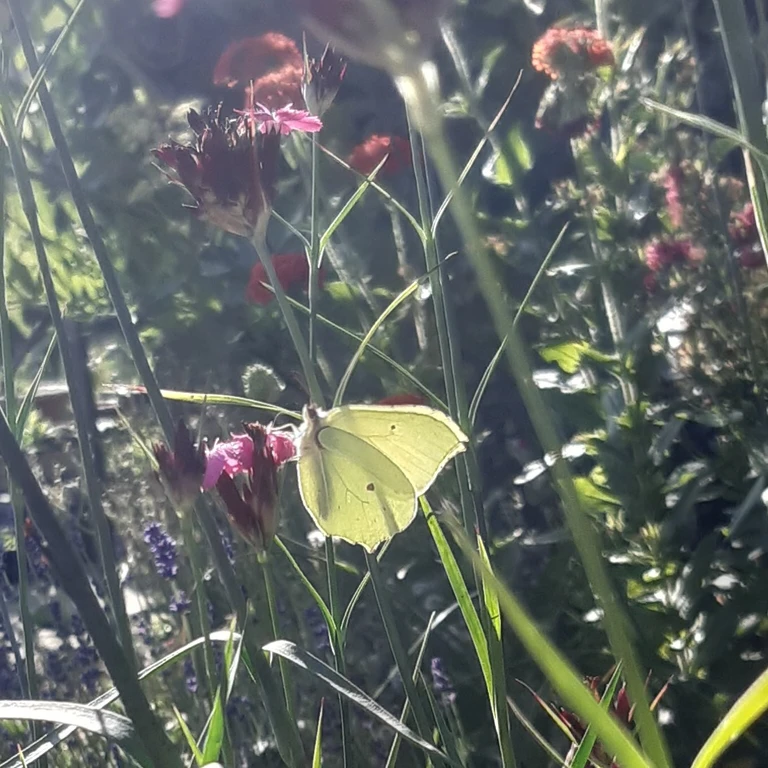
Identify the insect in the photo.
Gonepteryx rhamni
